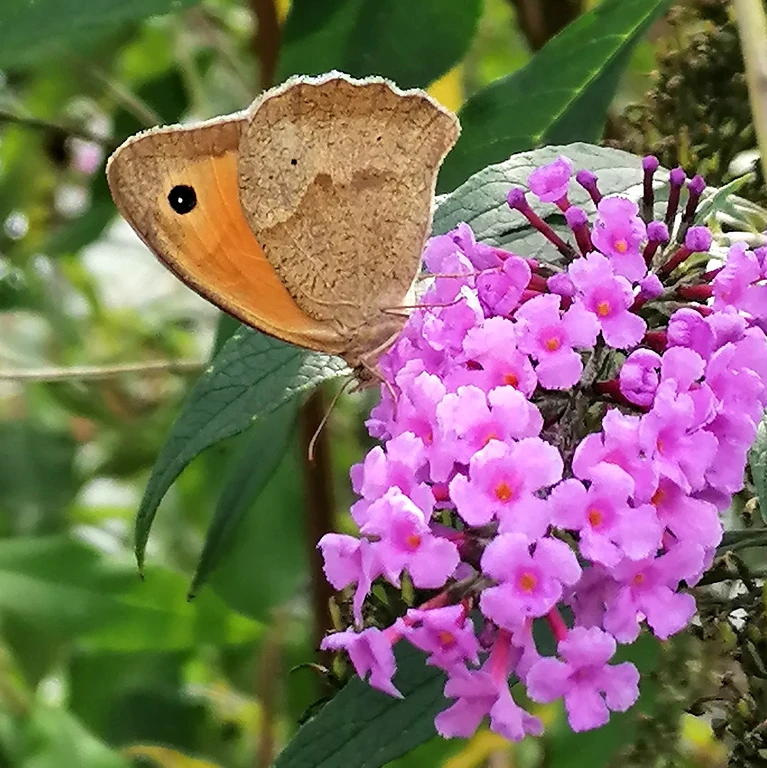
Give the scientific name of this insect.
Maniola jurtina
